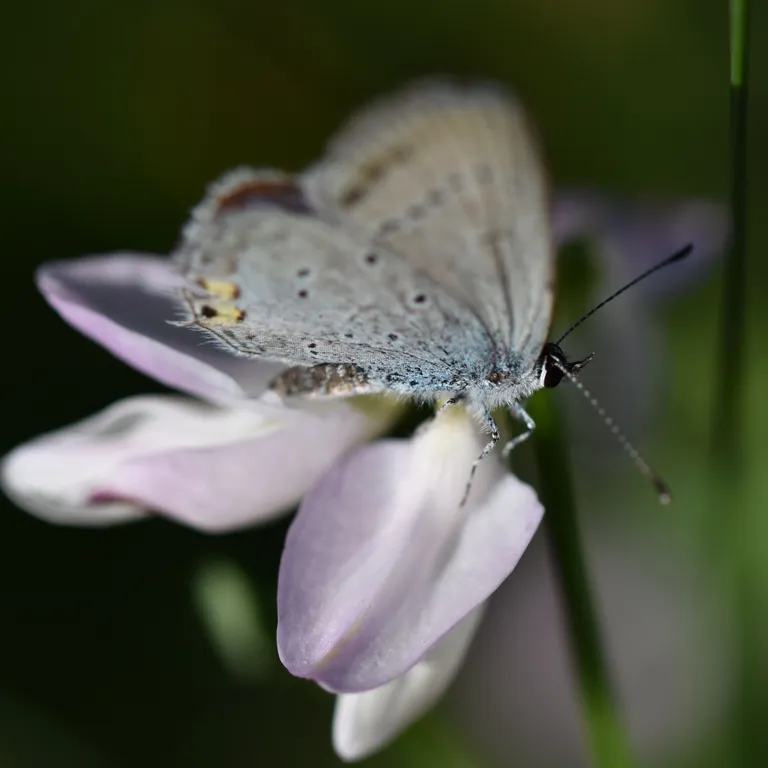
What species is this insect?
Cupido argiades (also Elkalyce argiades)
